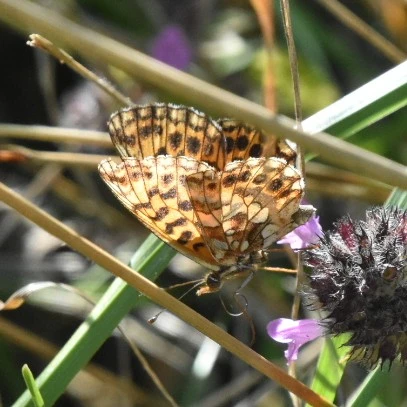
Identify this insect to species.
Boloria dia
